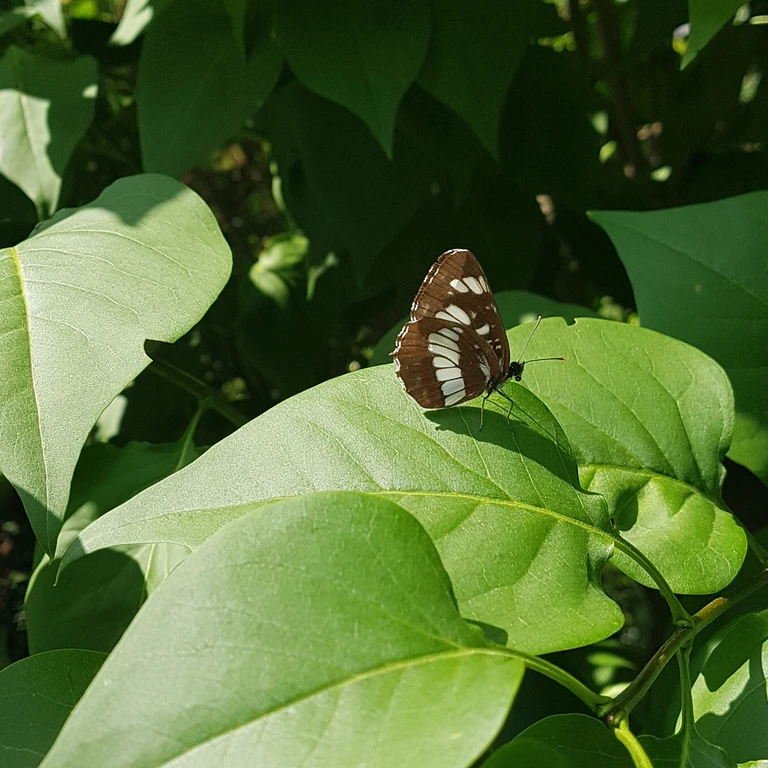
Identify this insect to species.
Neptis rivularis
